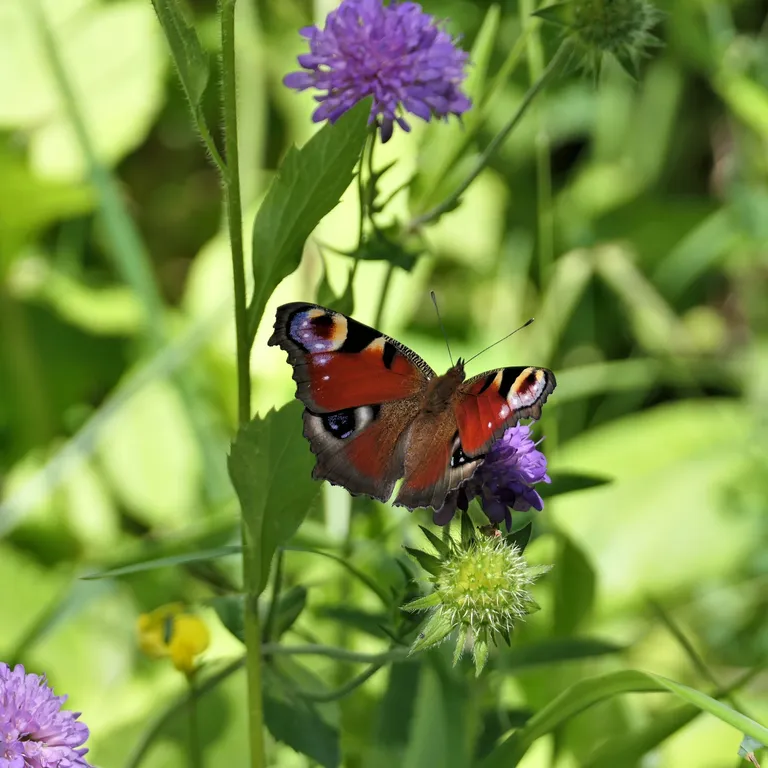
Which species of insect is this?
Aglais io
